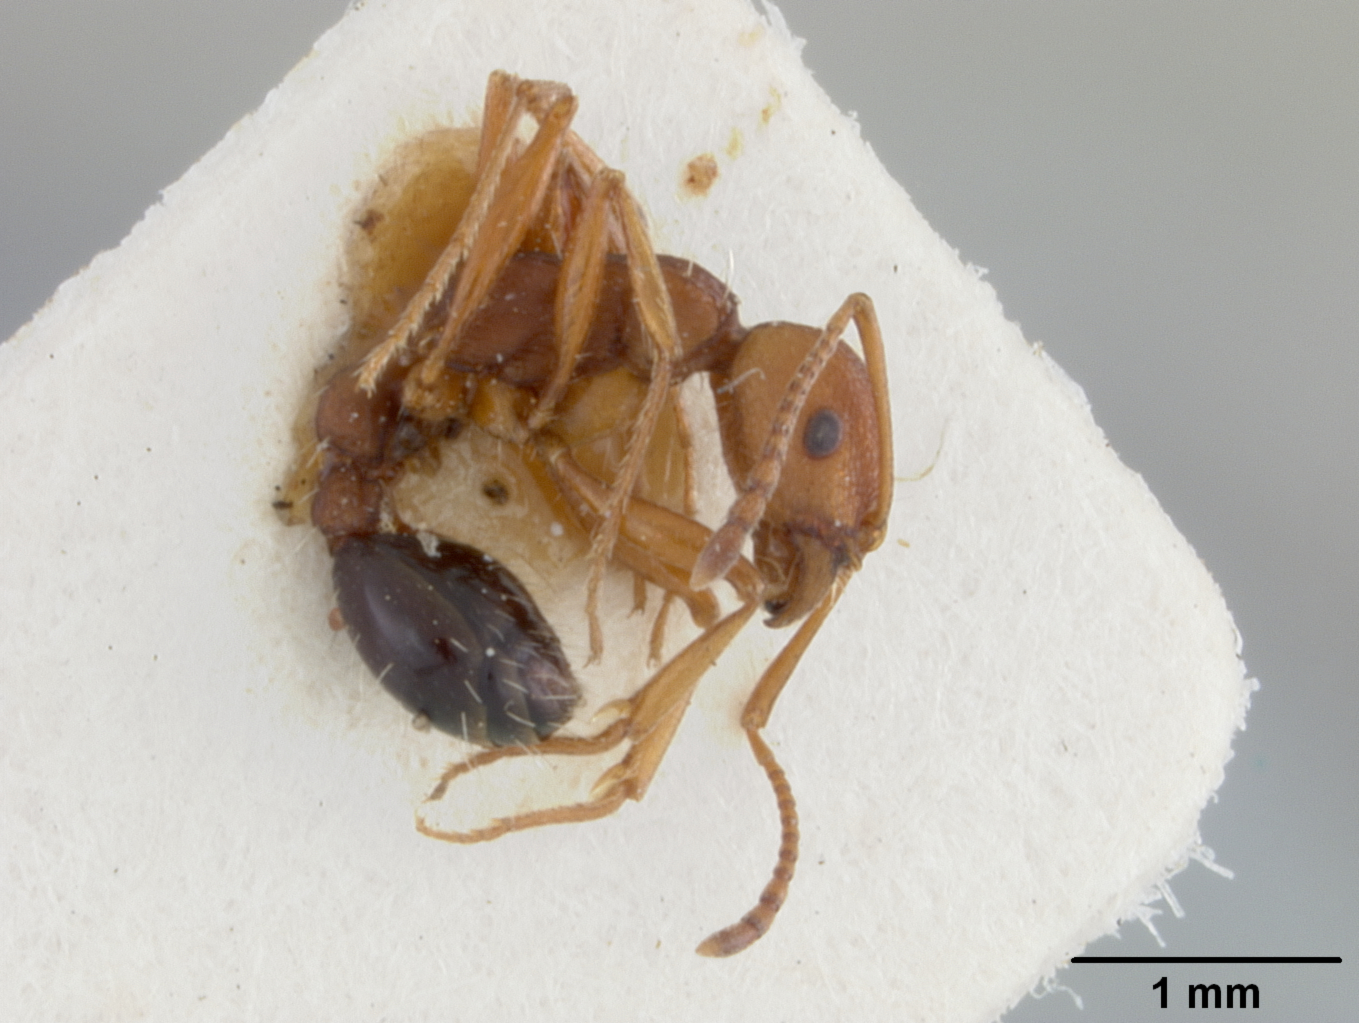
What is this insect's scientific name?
Atopula hortensis
